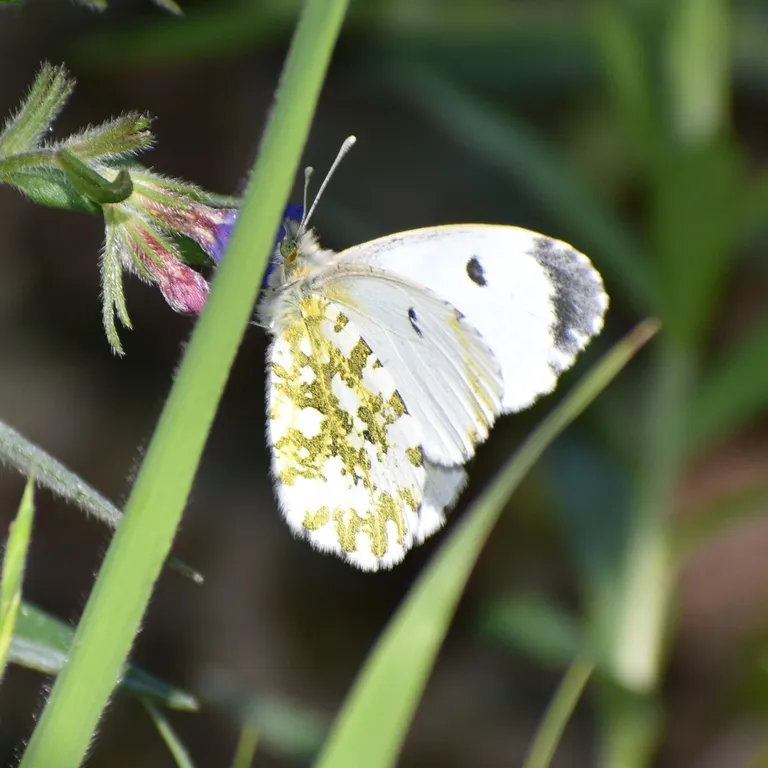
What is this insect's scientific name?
Anthocharis cardamines
